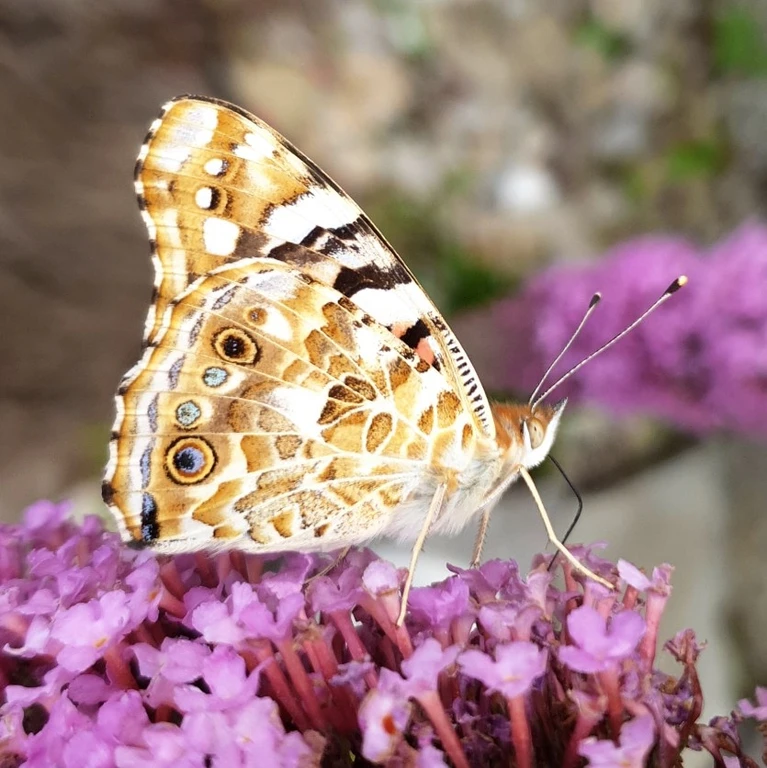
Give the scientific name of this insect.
Vanessa cardui
